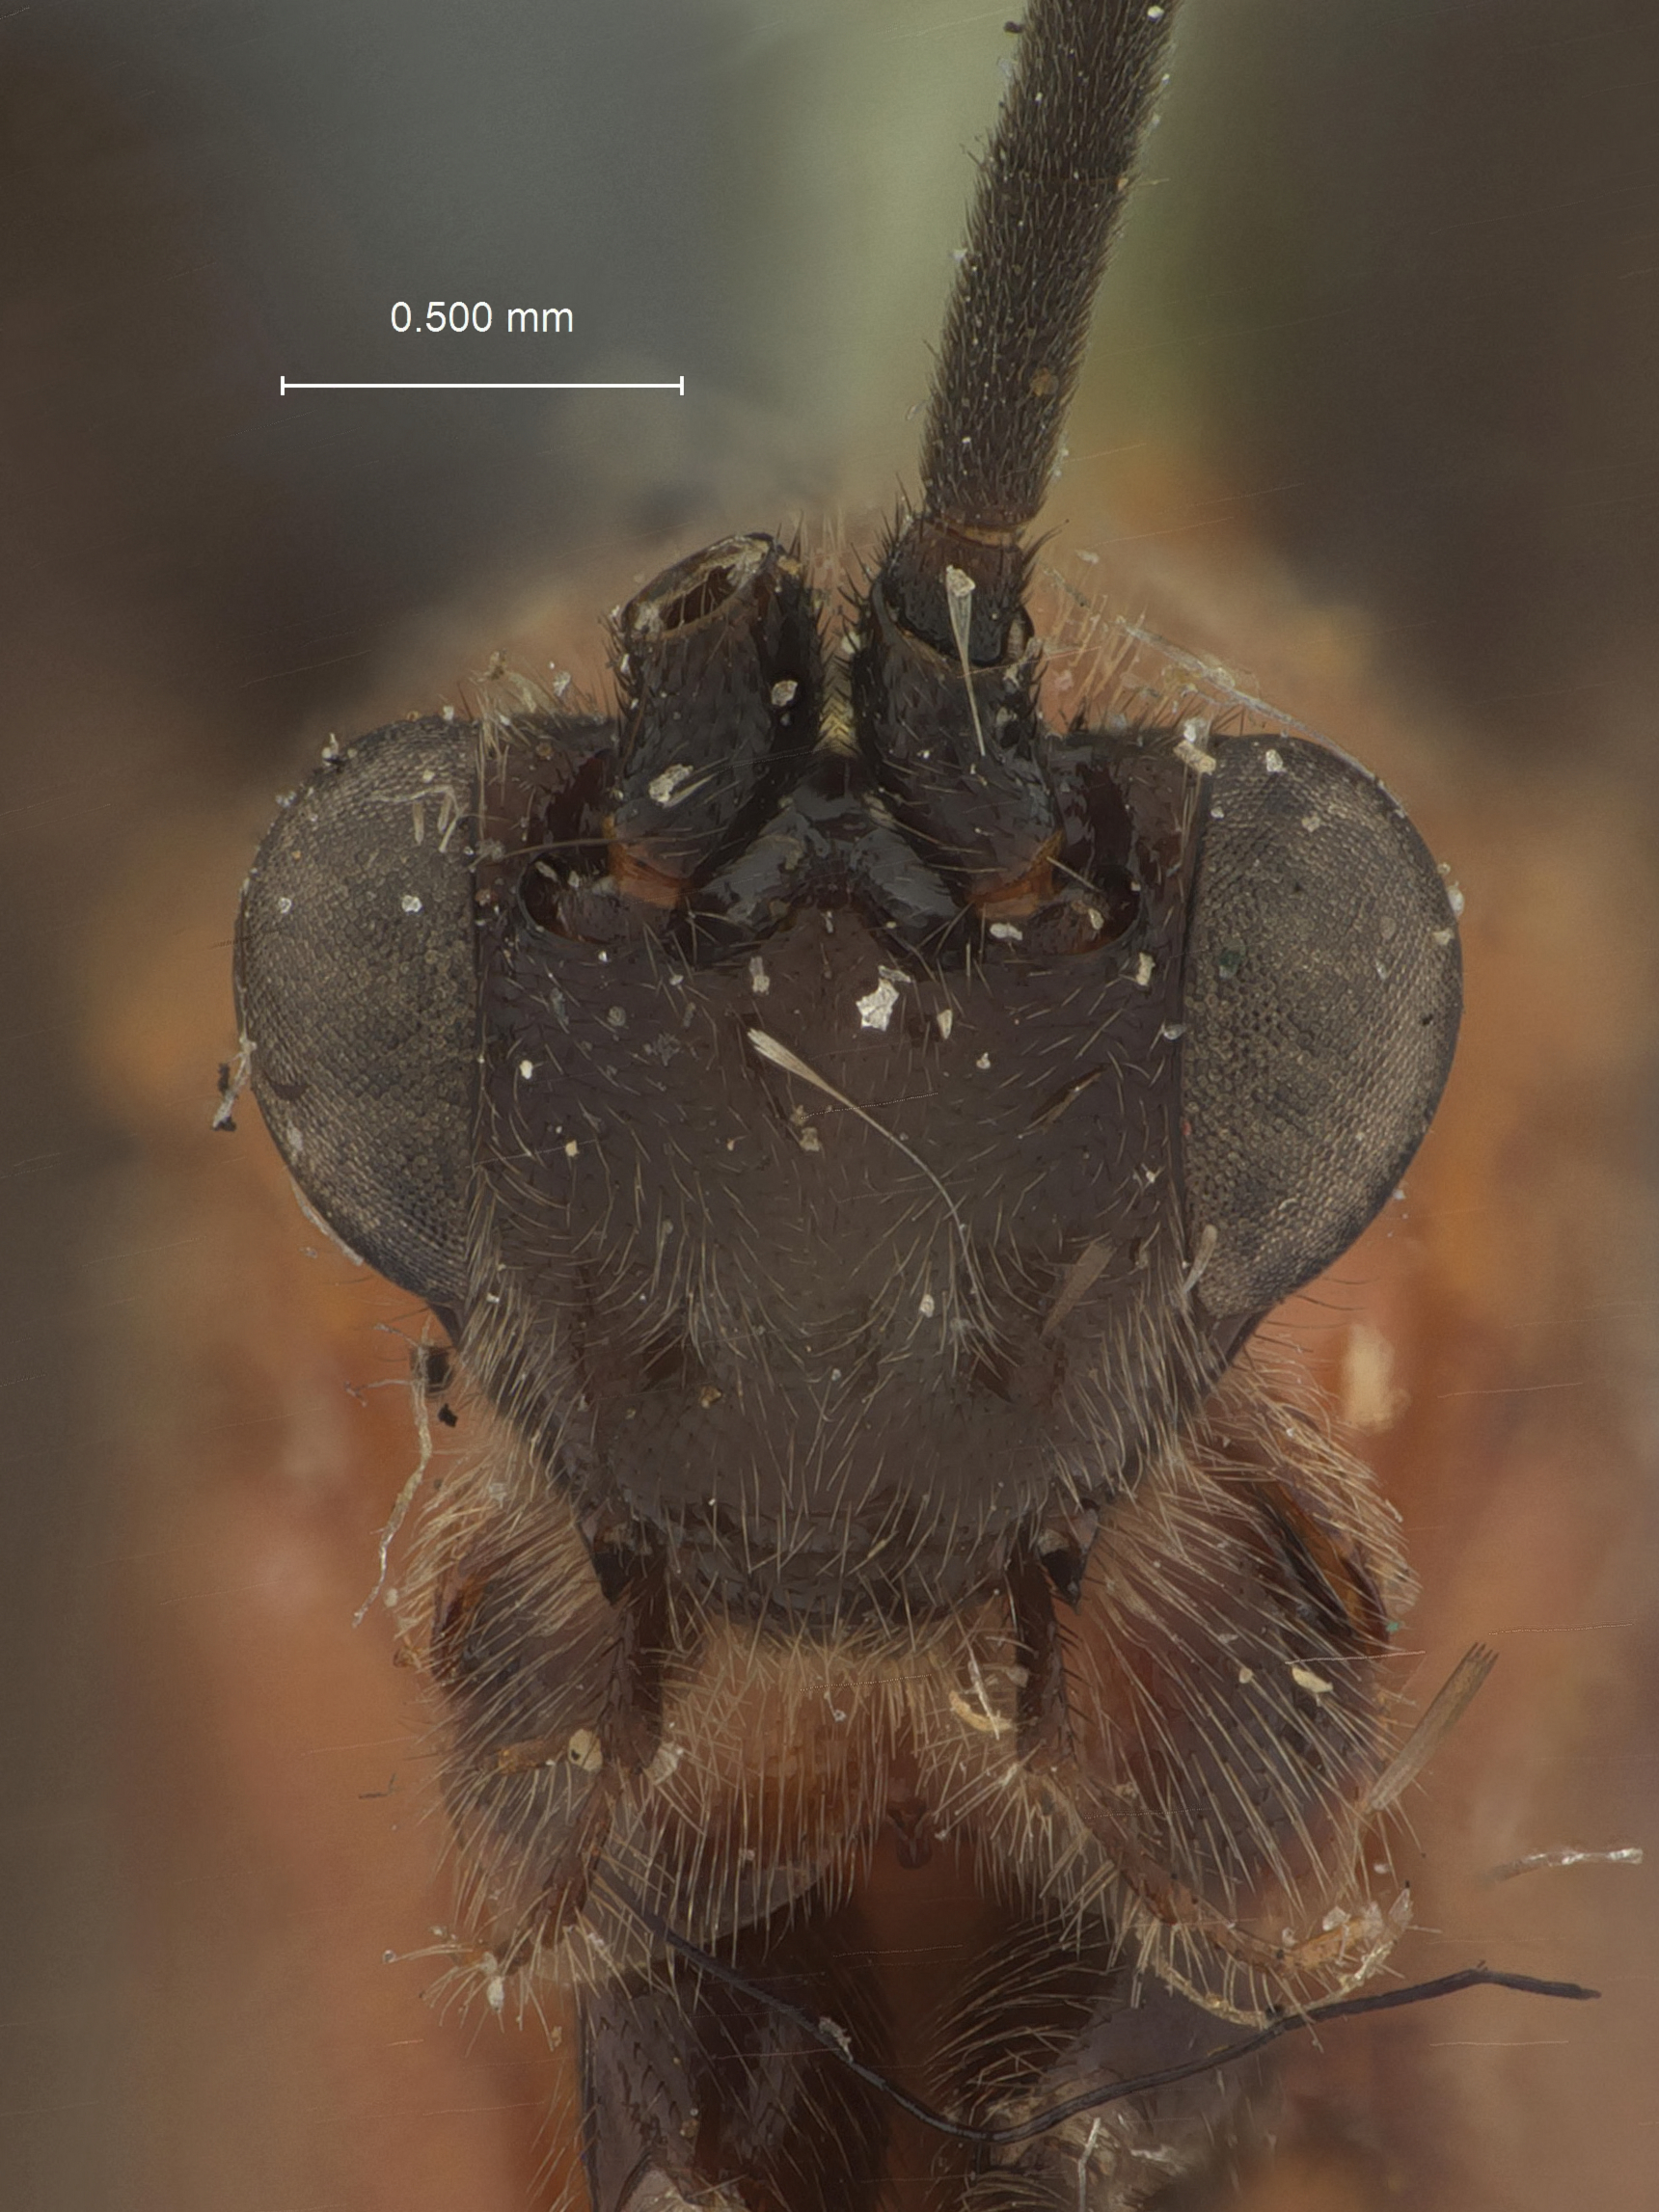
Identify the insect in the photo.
Bassus floridanus
